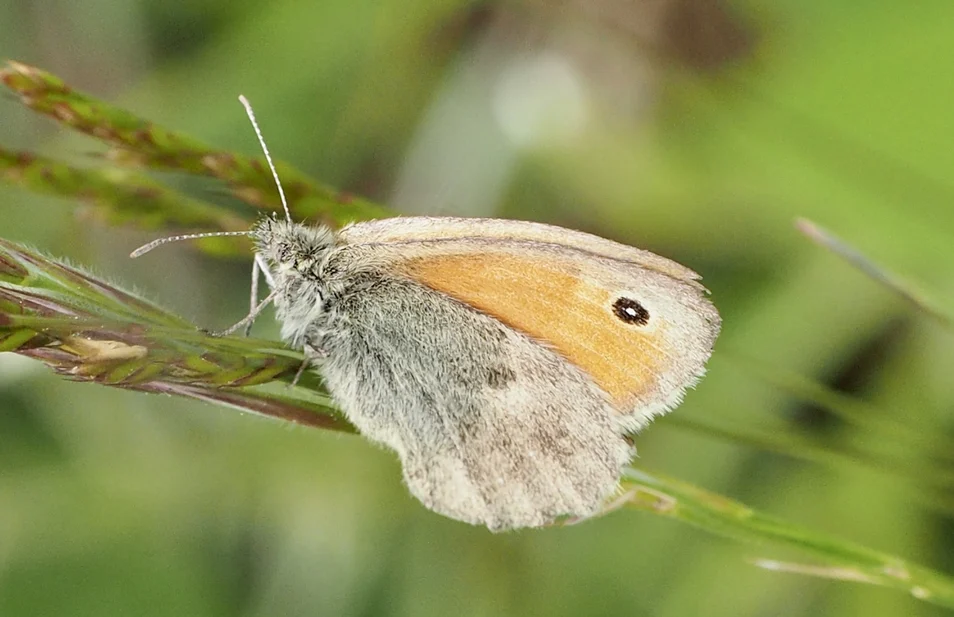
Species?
Coenonympha pamphilus
